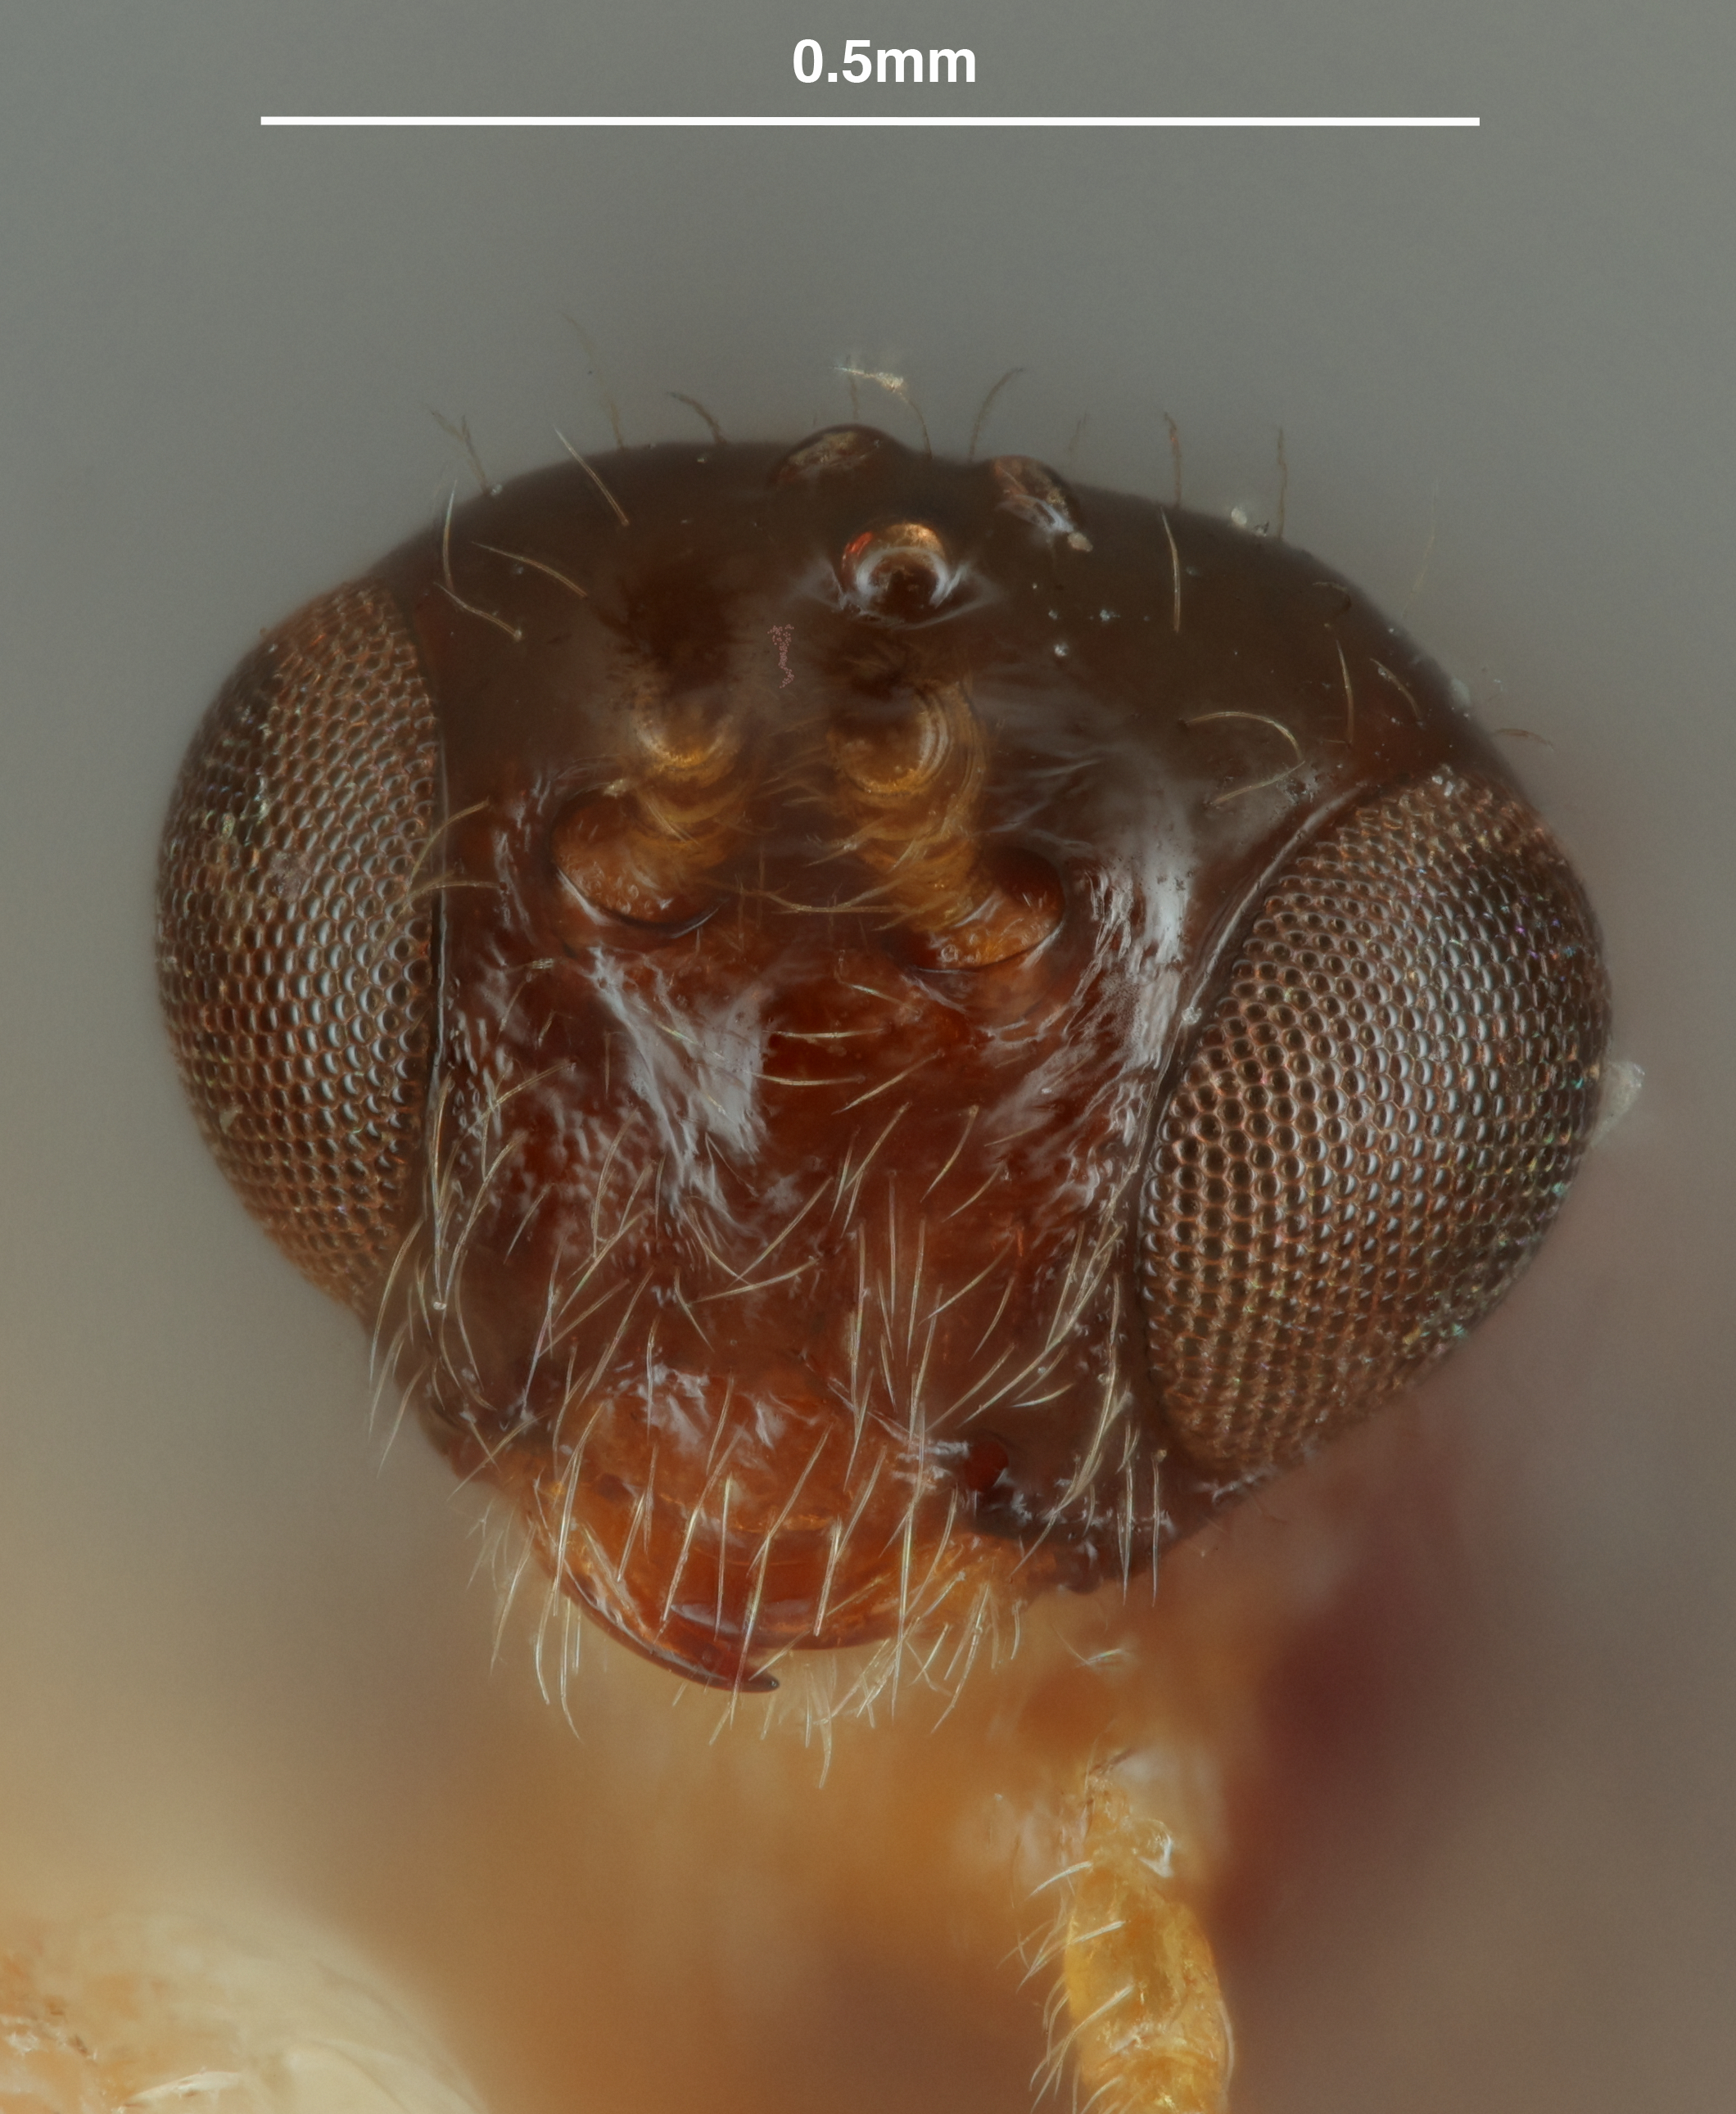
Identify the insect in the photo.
Opius angustisulcus
